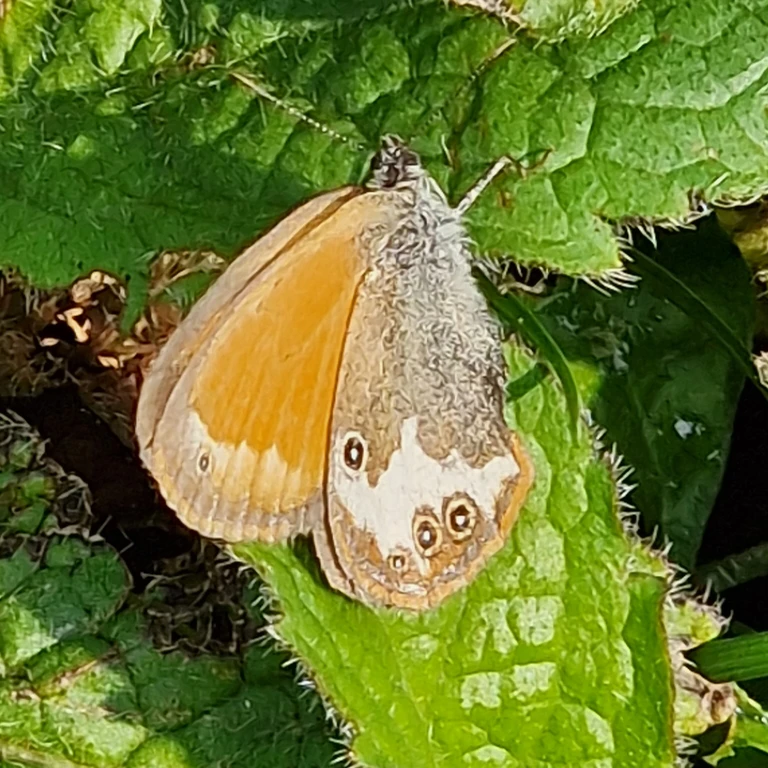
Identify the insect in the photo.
Coenonympha arcania
